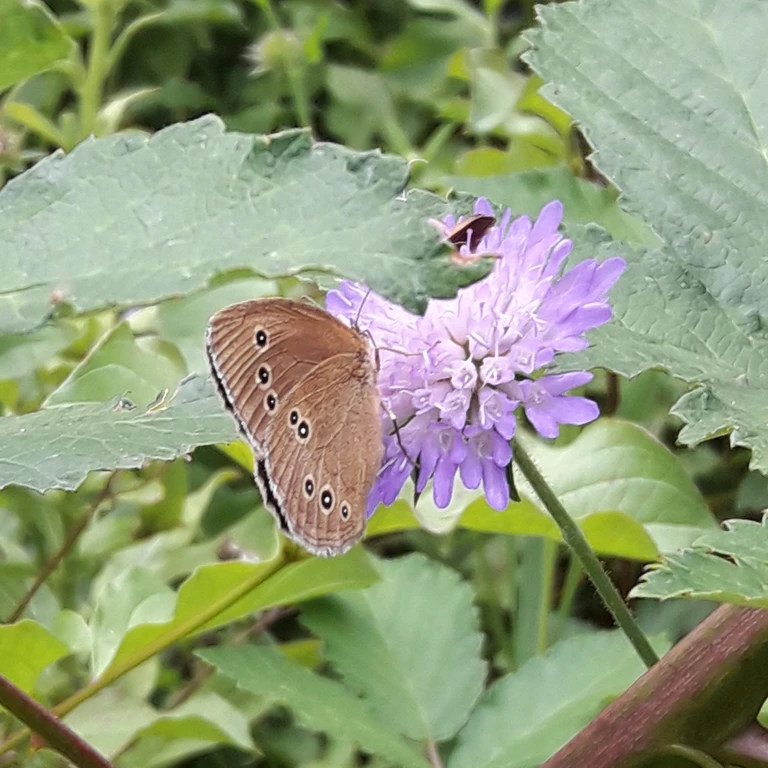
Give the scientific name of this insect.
Aphantopus hyperantus
